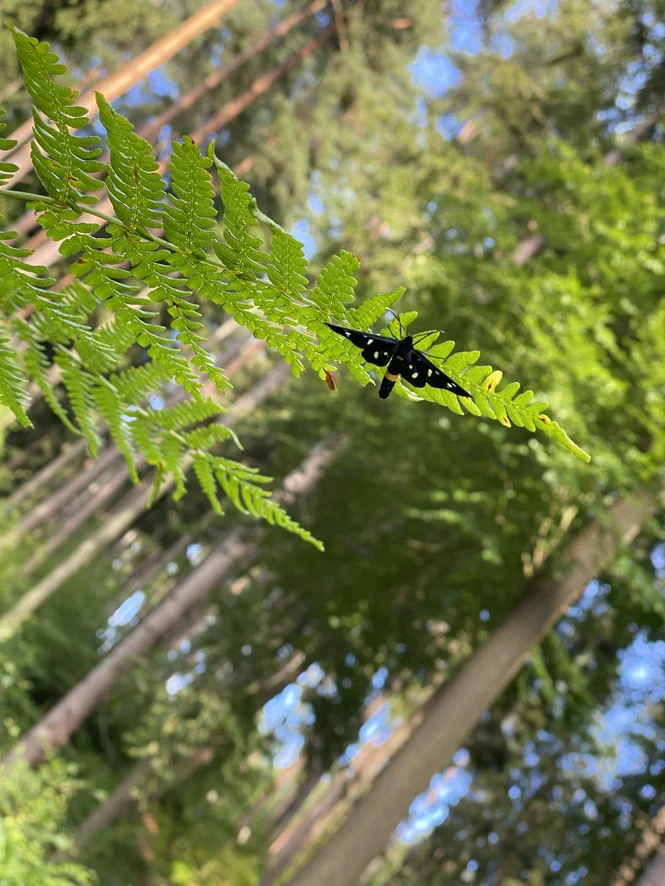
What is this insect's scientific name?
Amata phegea
